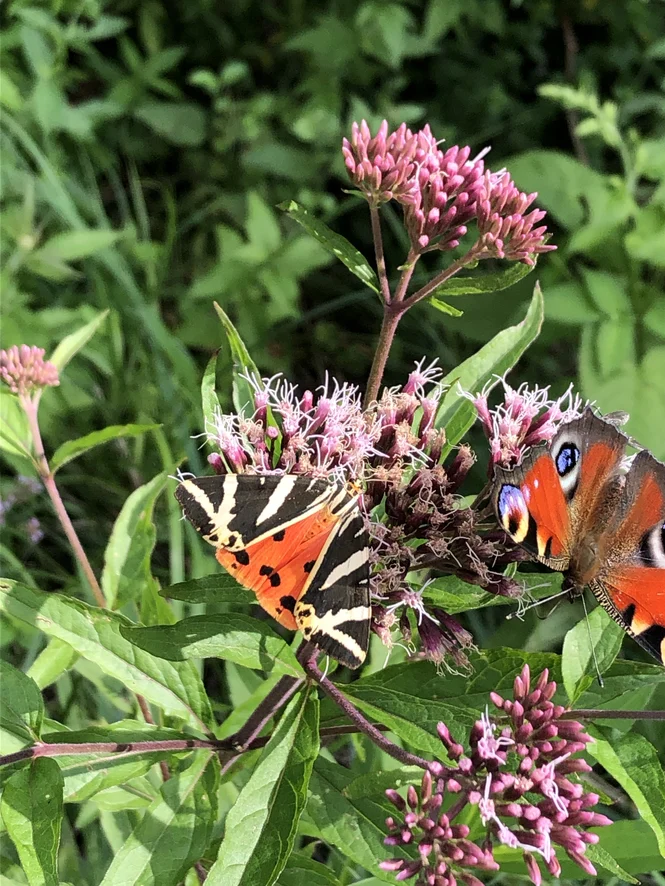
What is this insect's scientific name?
Euplagia quadripunctaria
